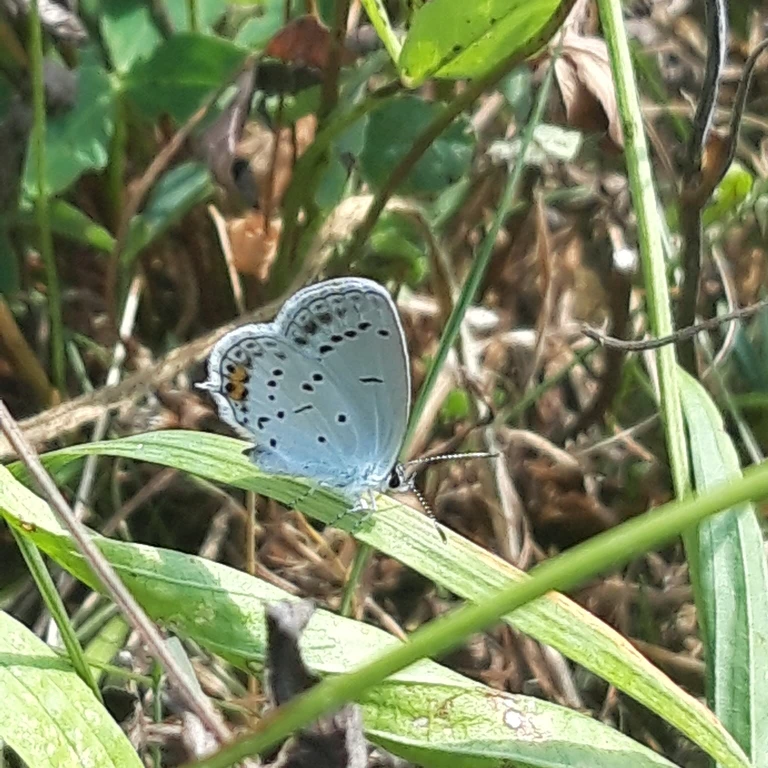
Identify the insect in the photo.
Cupido argiades (also Elkalyce argiades)
